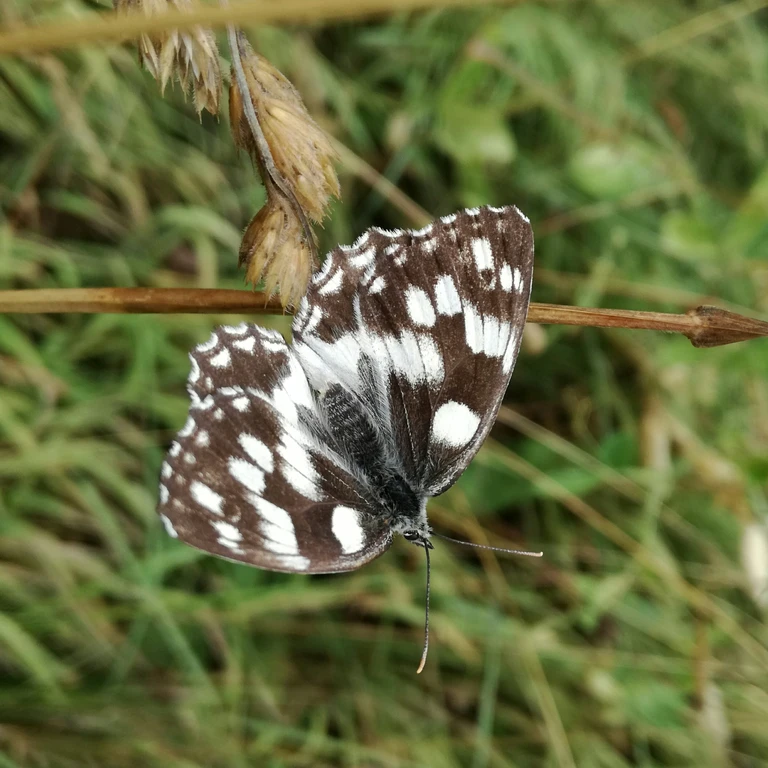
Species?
Melanargia galathea
